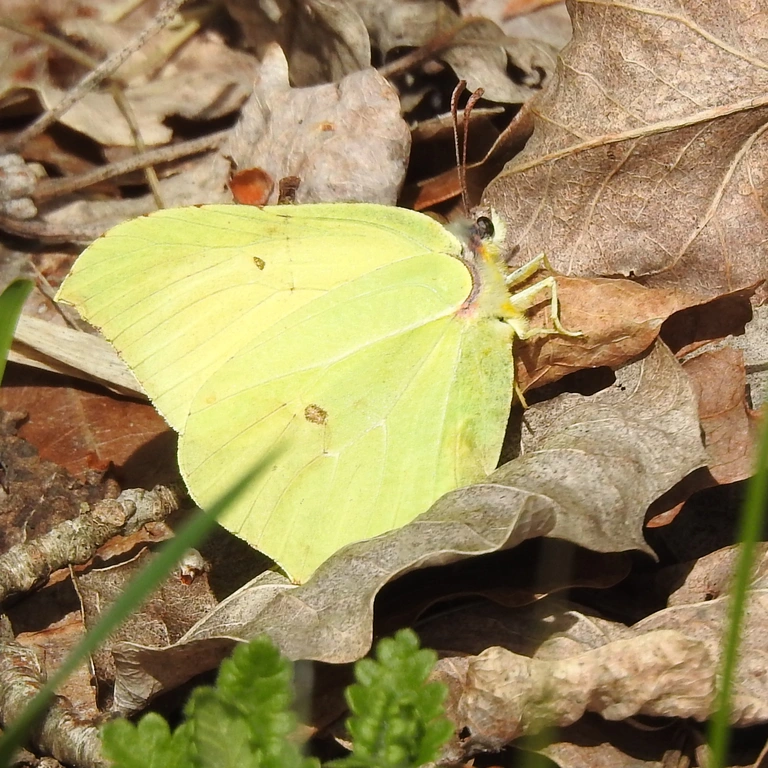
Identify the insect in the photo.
Gonepteryx rhamni
